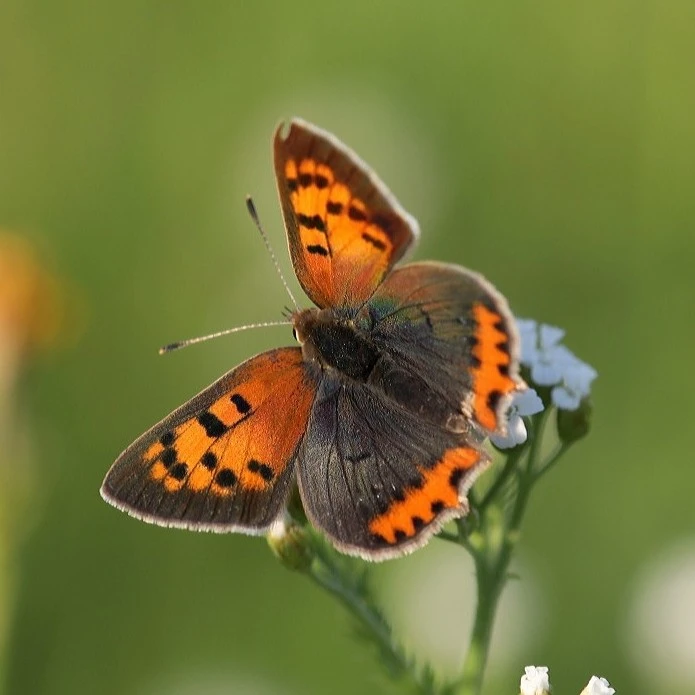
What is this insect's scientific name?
Lycaena phlaeas
